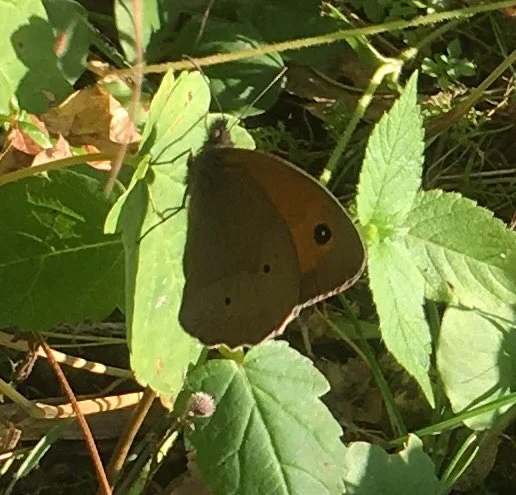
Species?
Maniola jurtina
